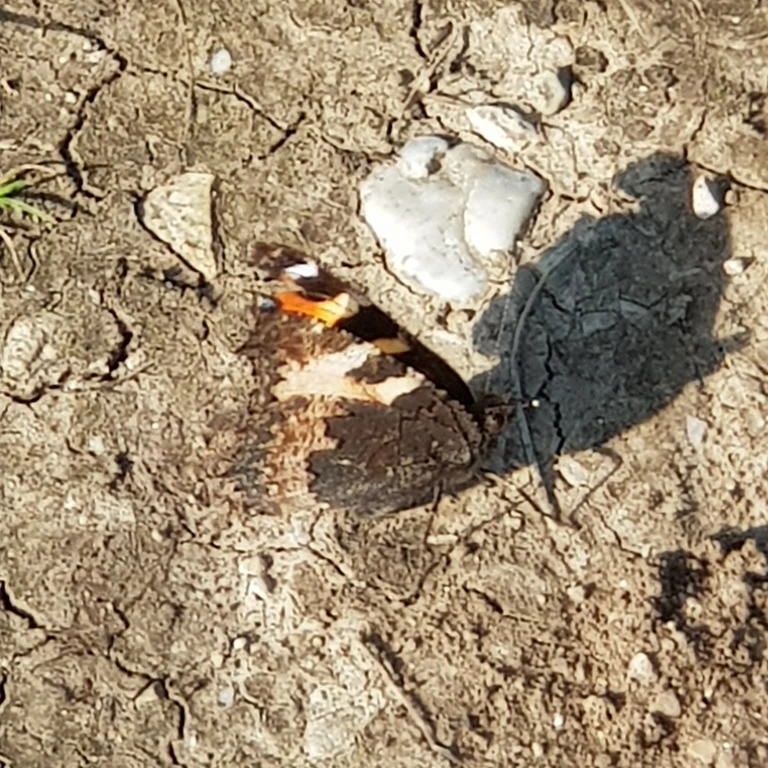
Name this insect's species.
Aglais urticae
